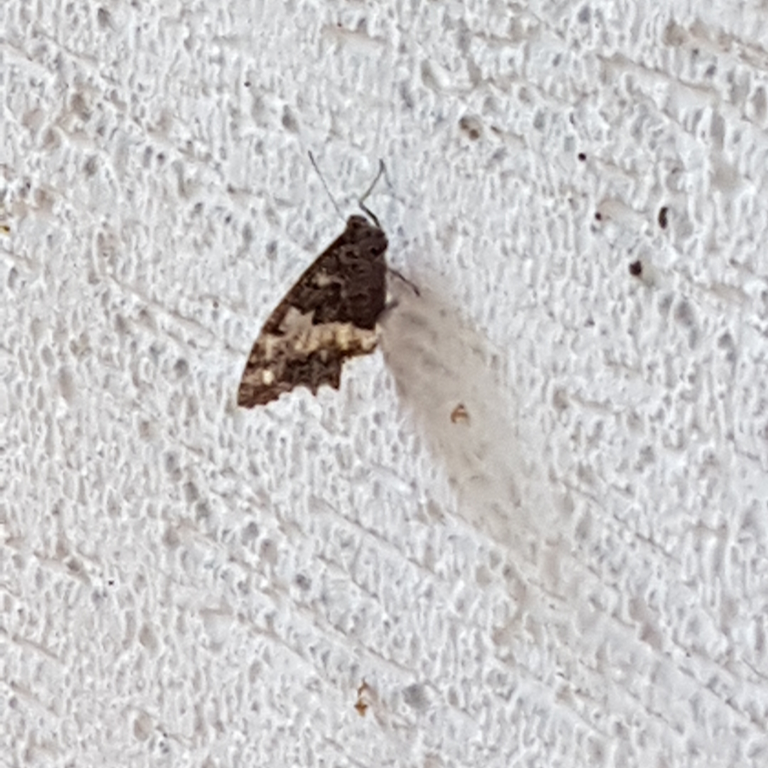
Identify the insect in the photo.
Brintesia circe
